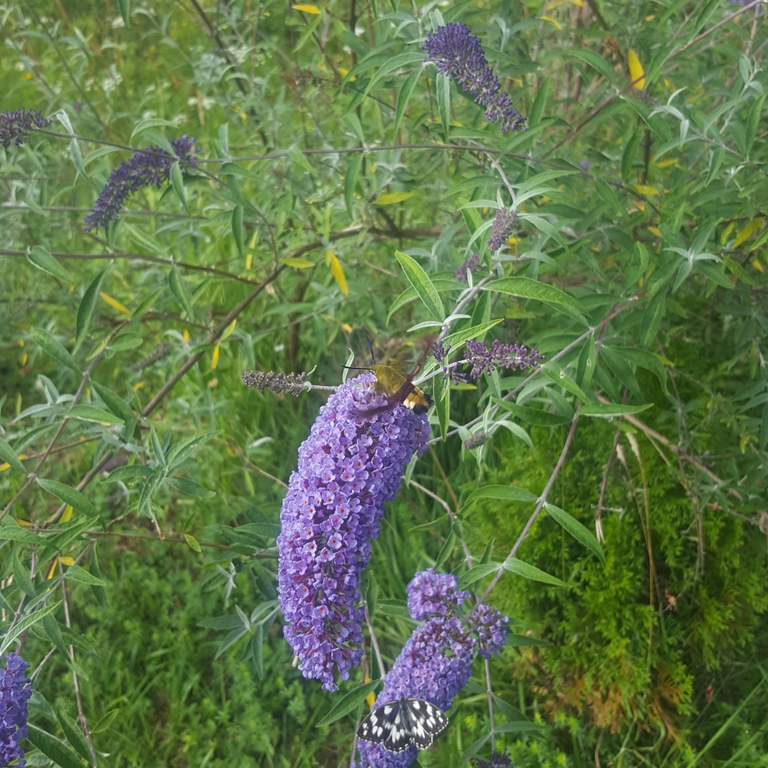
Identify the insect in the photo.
Hemaris fuciformis
